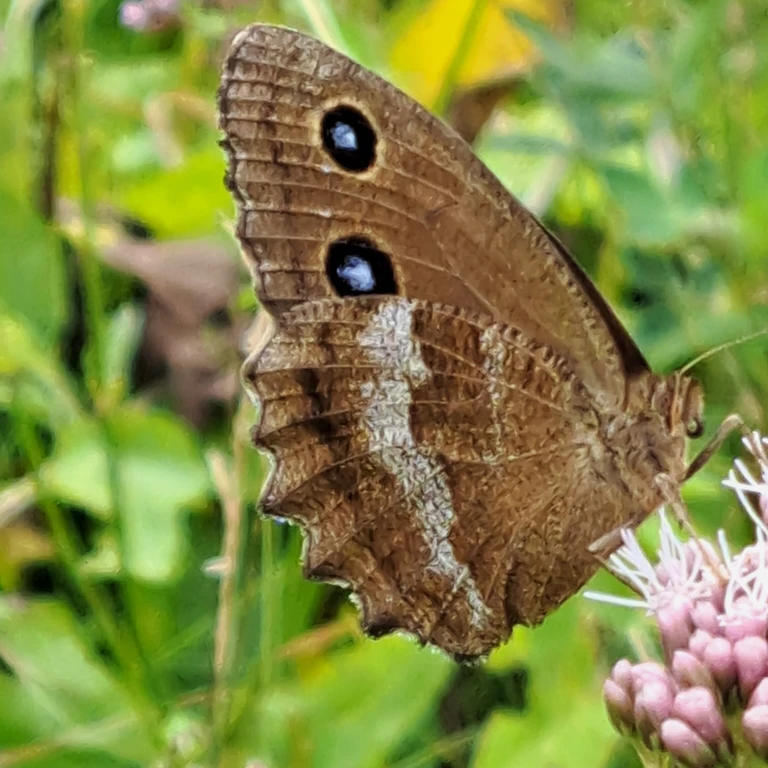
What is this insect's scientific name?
Minois dryas
